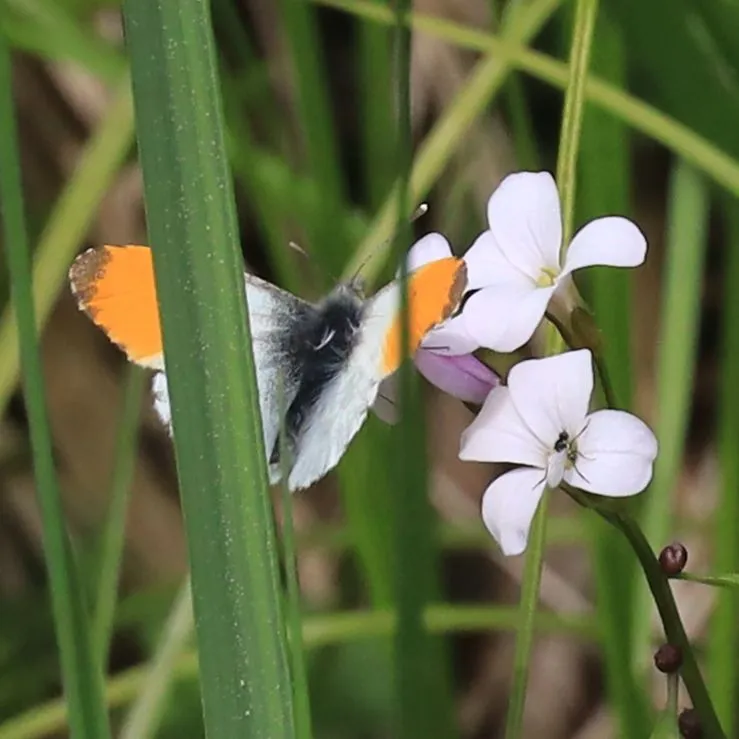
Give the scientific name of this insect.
Anthocharis cardamines
